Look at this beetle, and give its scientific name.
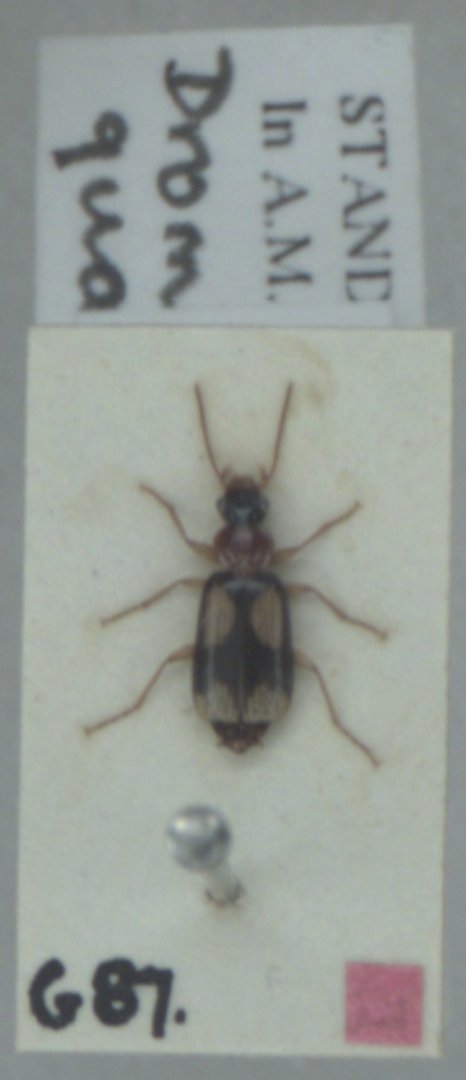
Dromius quadrimaculatus
